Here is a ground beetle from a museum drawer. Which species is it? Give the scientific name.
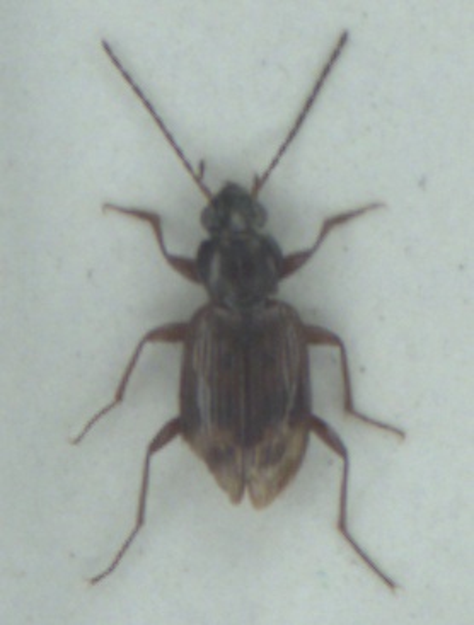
Bembidion dentellum
